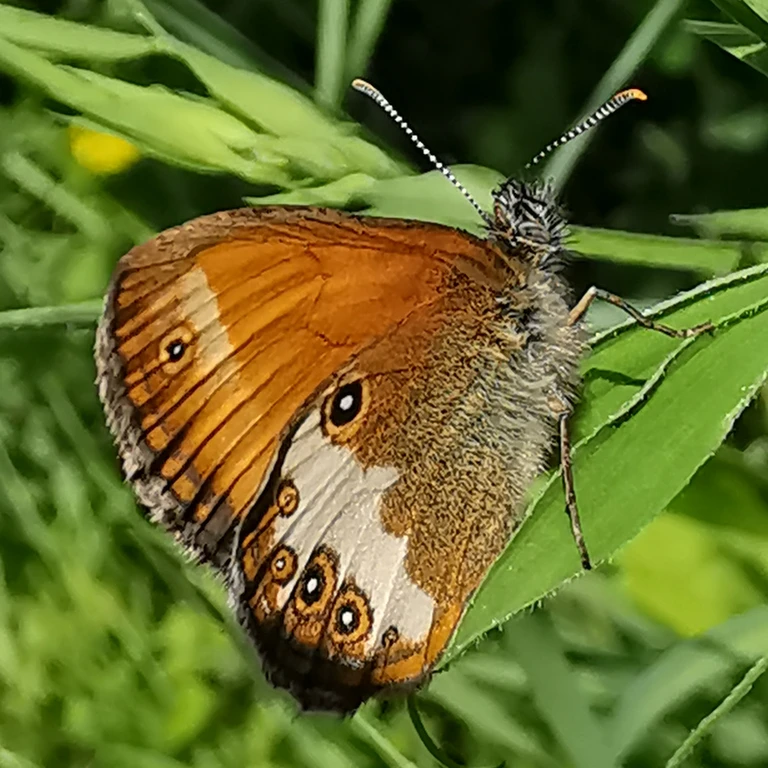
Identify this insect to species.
Coenonympha arcania
